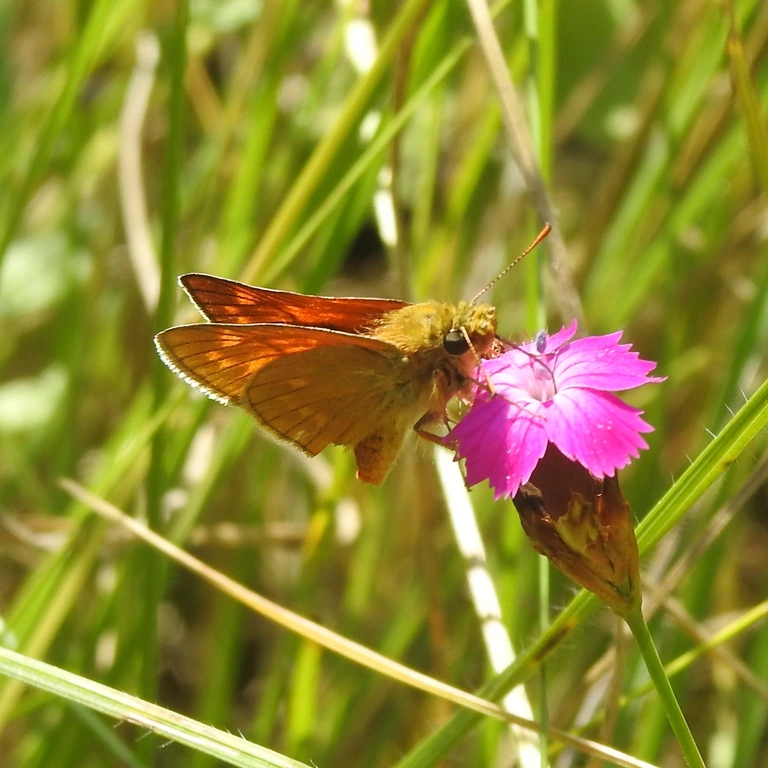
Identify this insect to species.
Ochlodes sylvanus (also Ochlodes venata)
